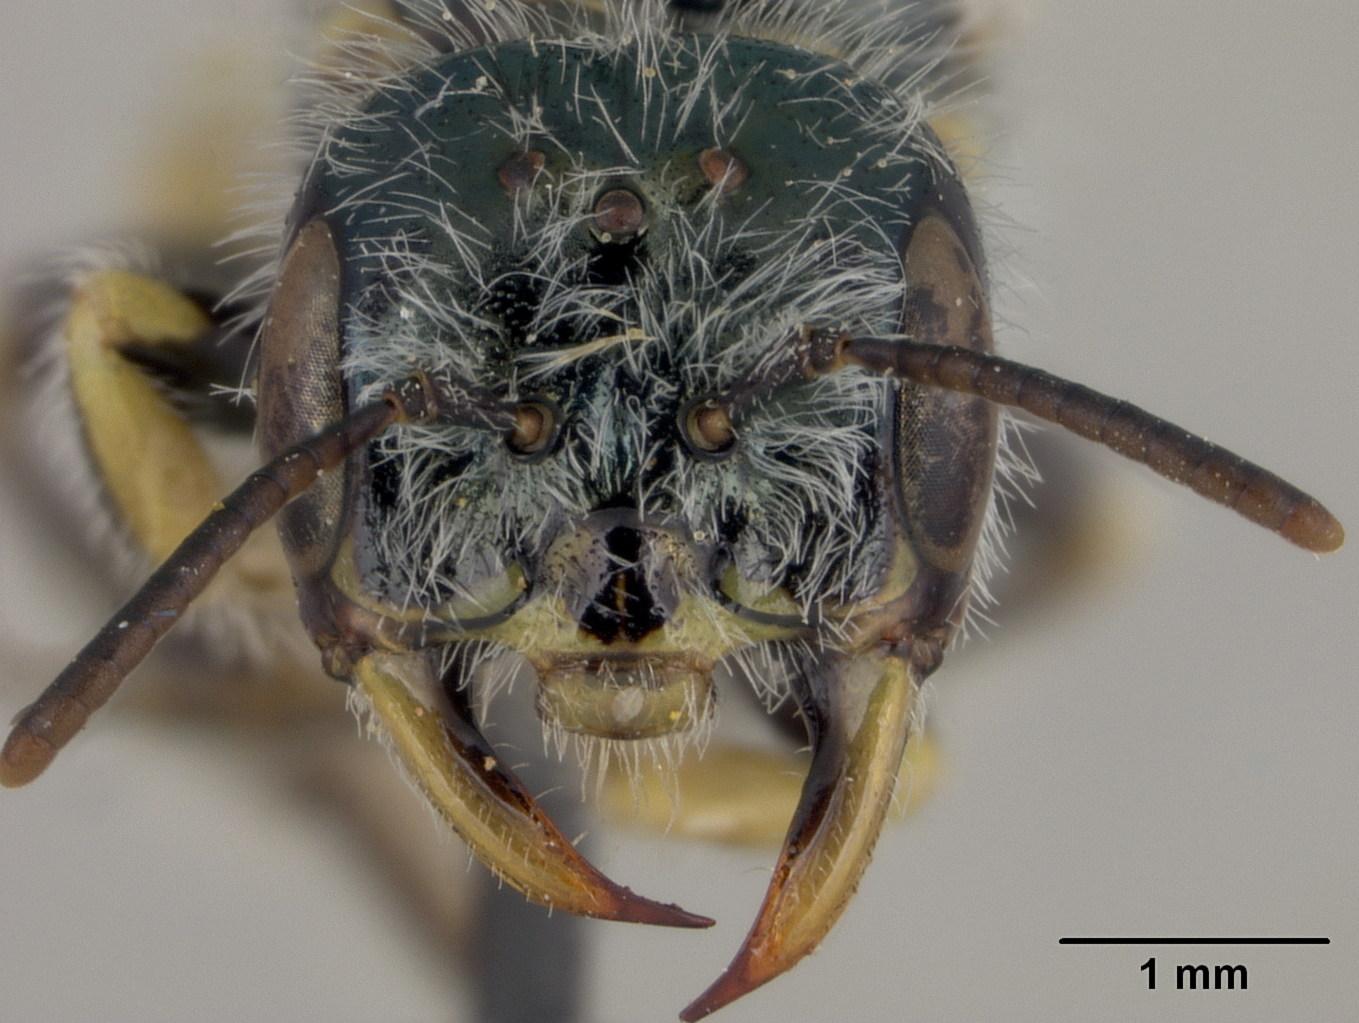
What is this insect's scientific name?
Perdita bohartorum
